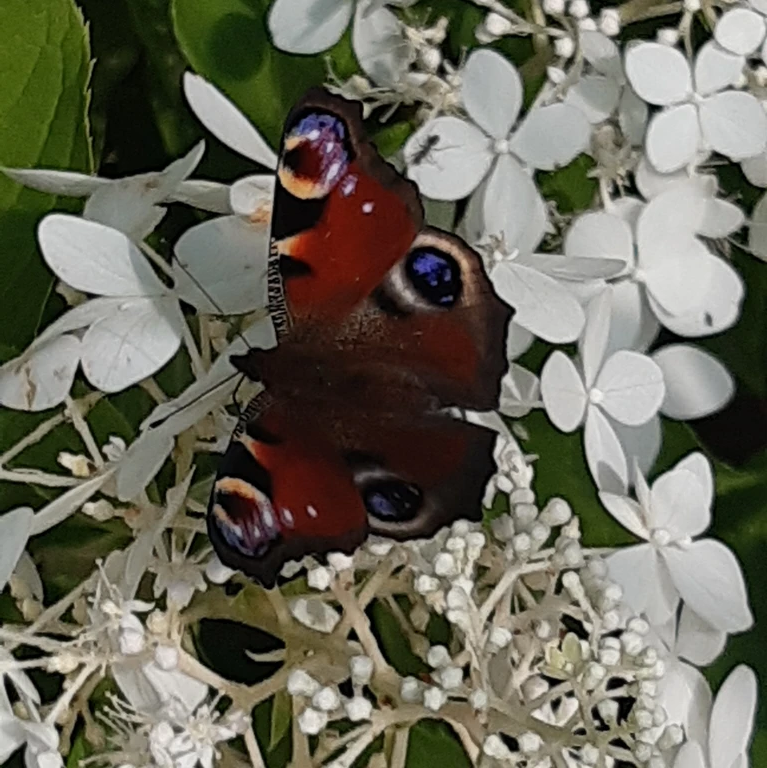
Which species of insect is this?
Aglais io
